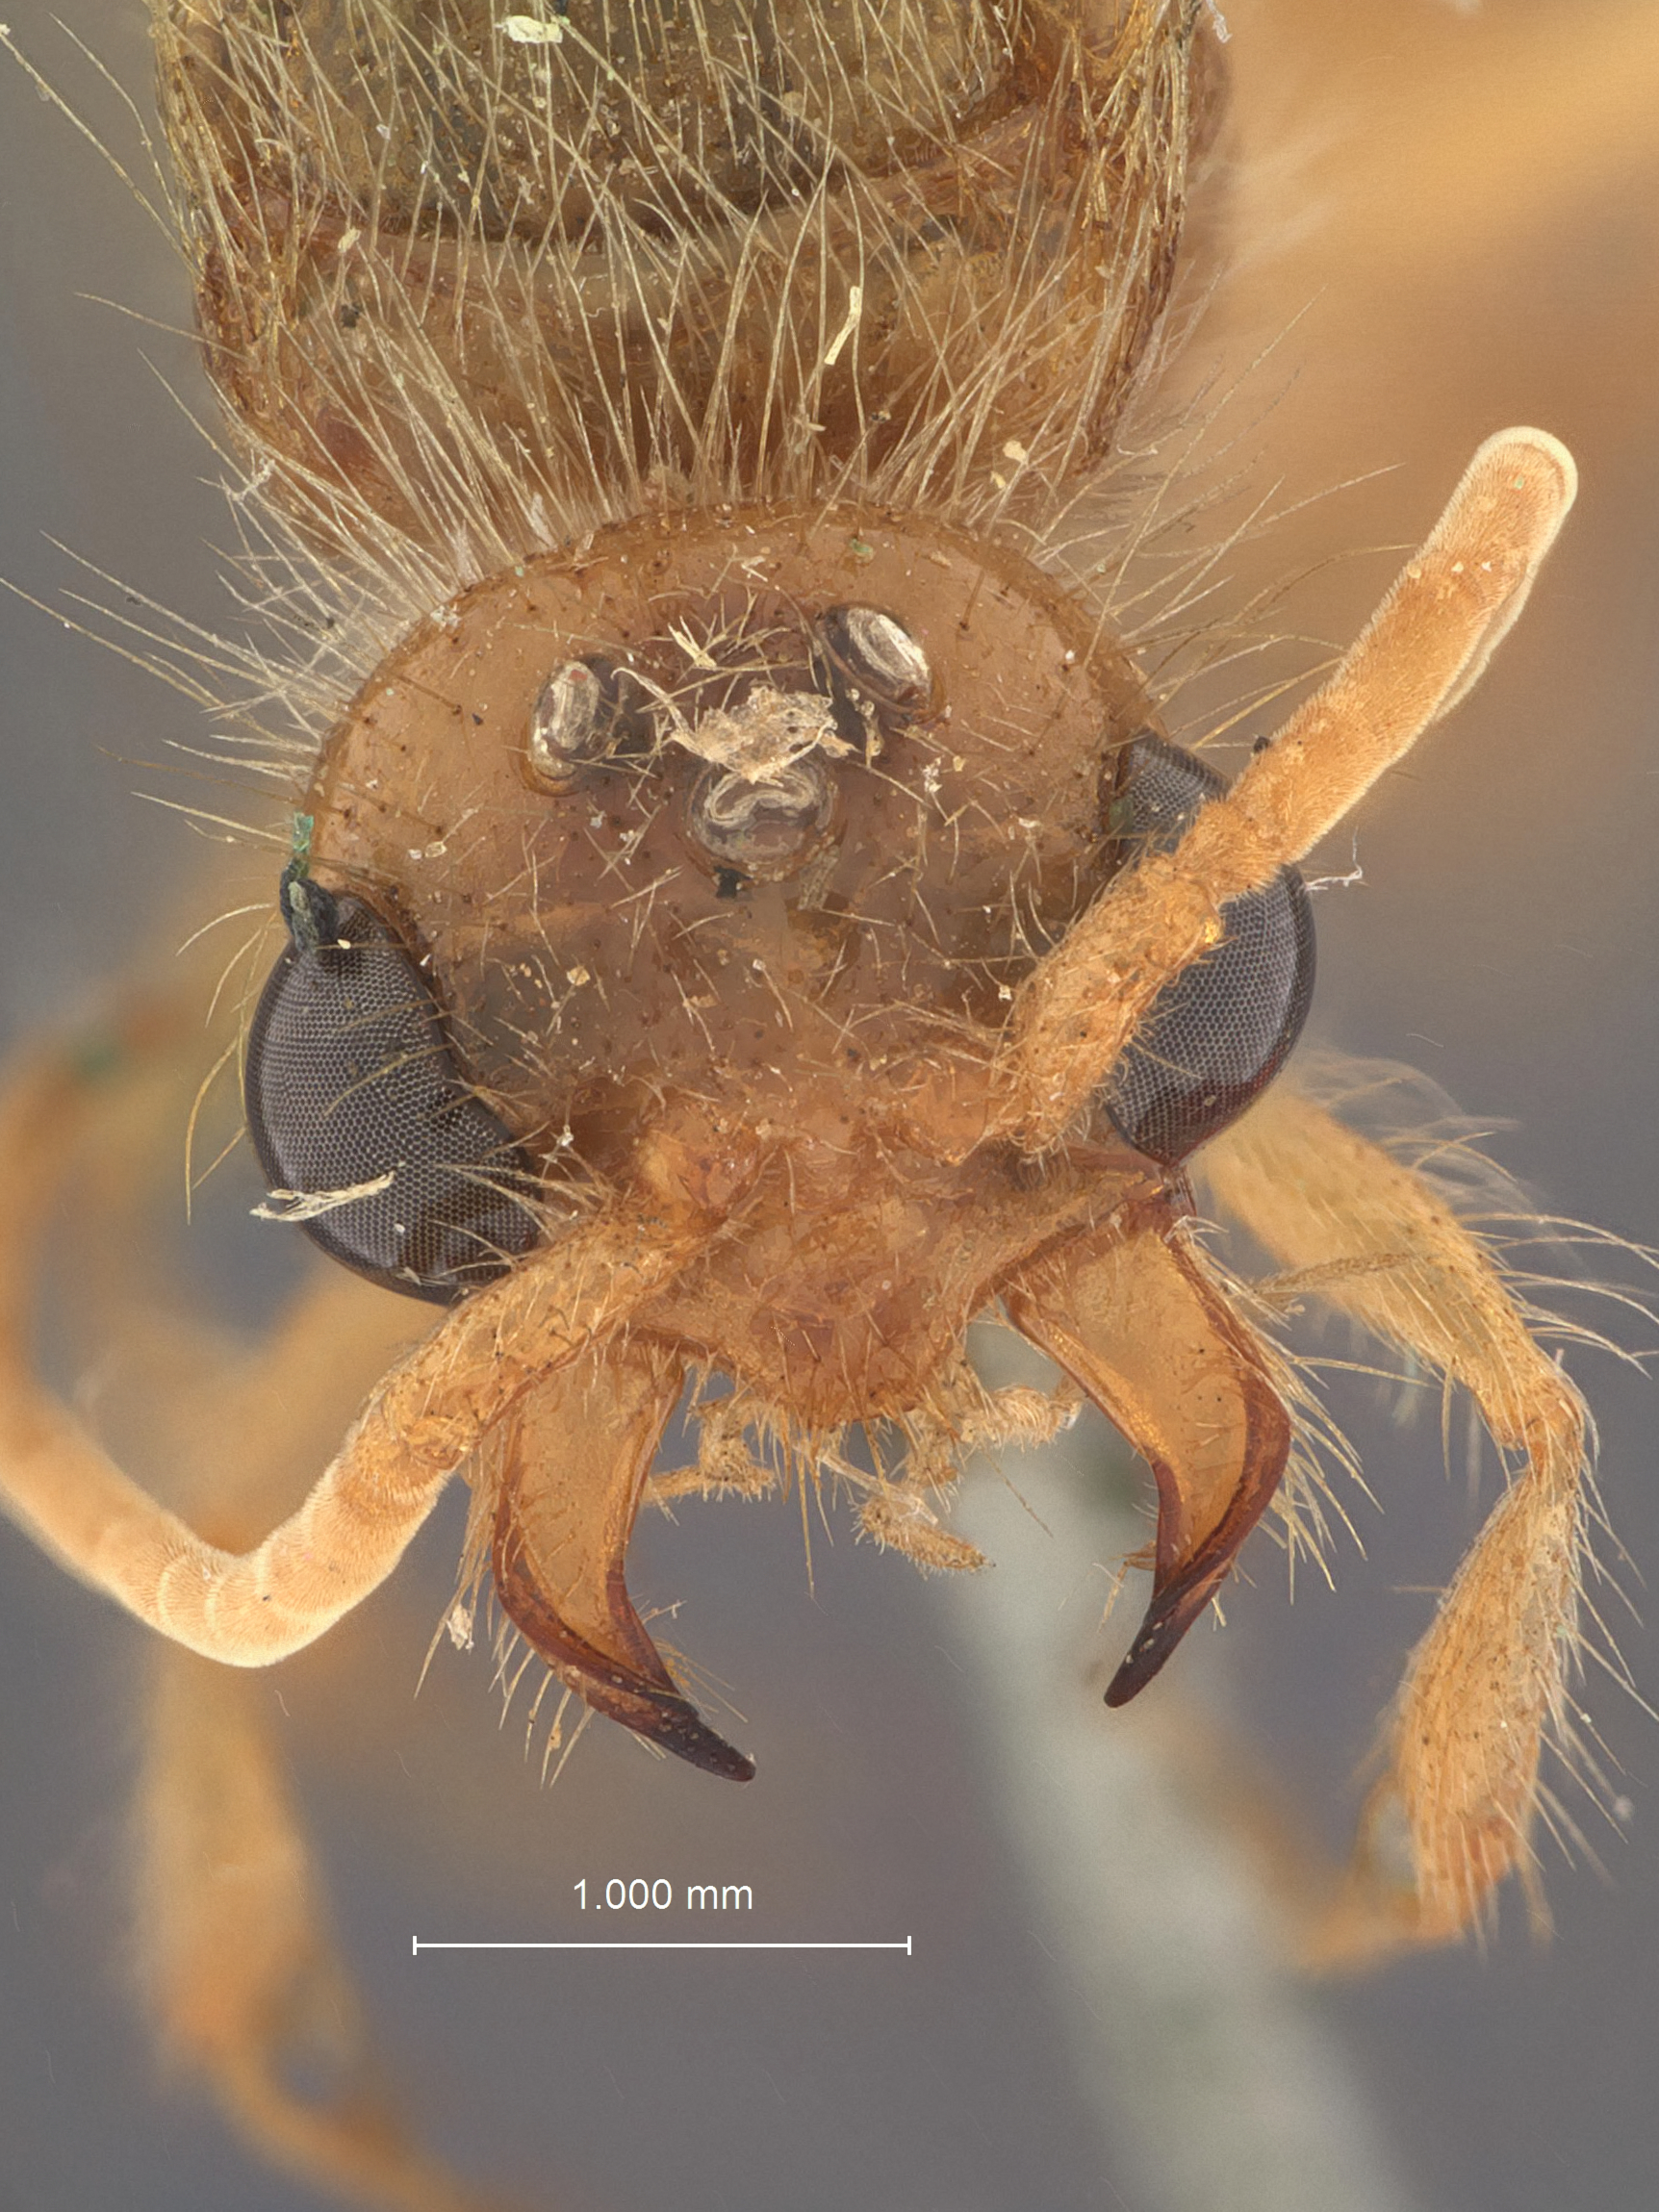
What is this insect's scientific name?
Odontophotopsis acmaeus
